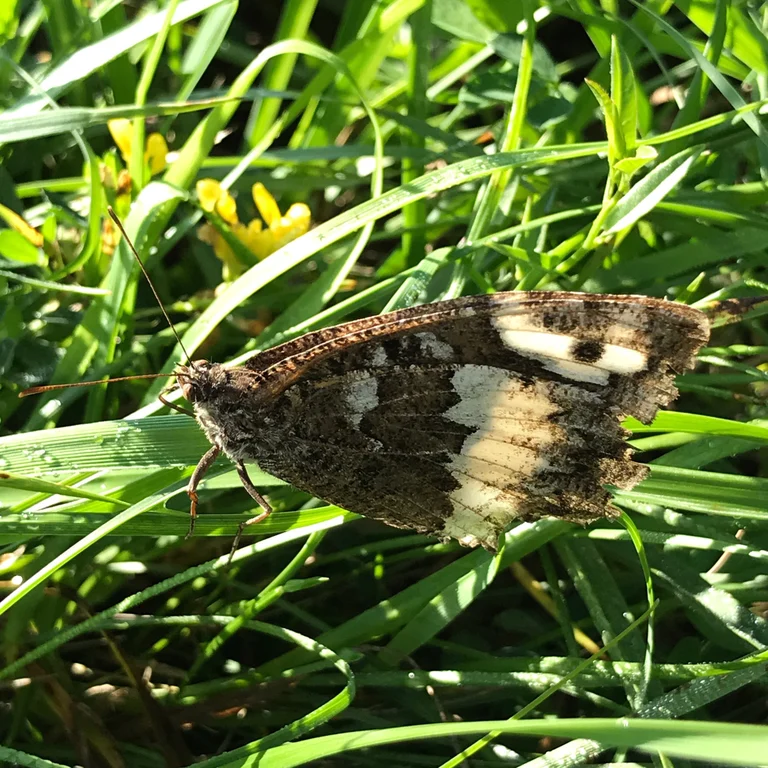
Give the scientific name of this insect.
Brintesia circe
